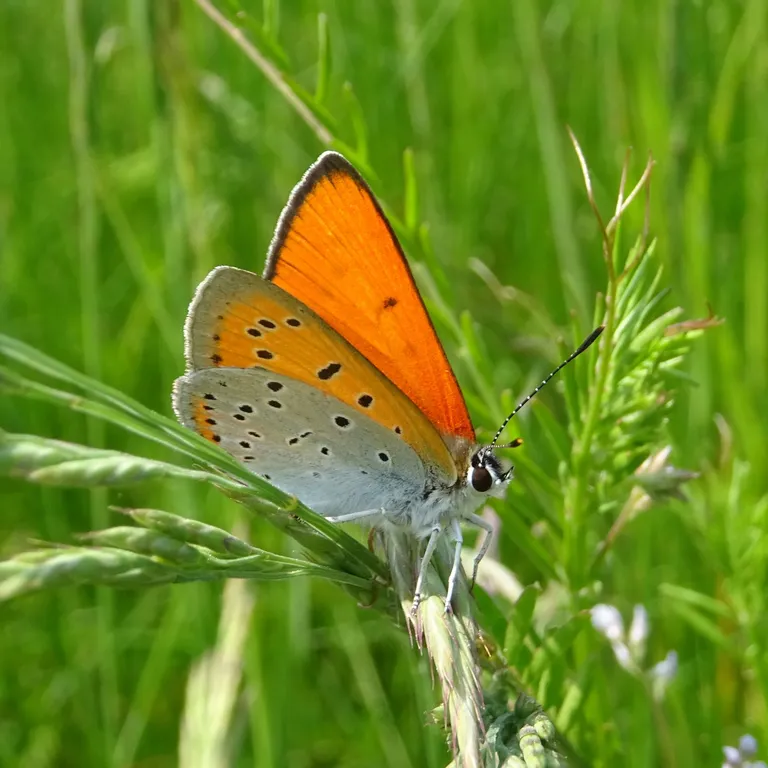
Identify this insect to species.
Lycaena dispar
